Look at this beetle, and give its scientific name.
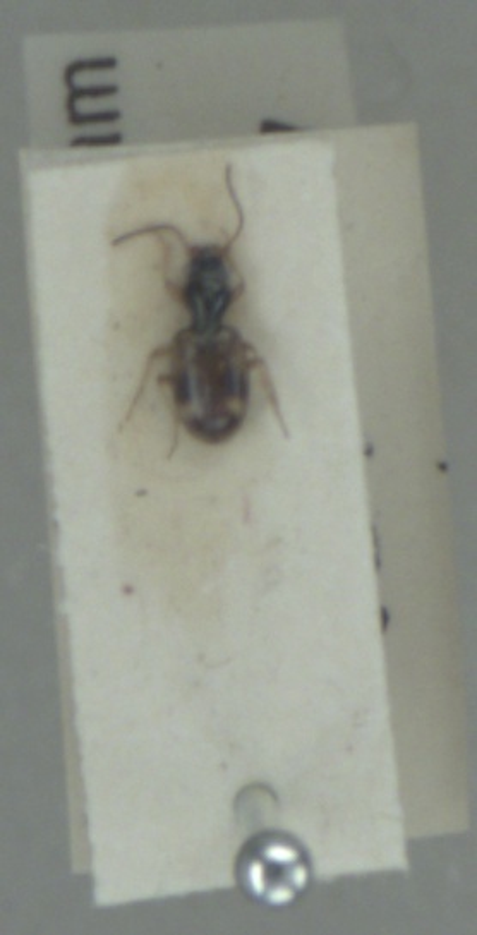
Bembidion articulatum
